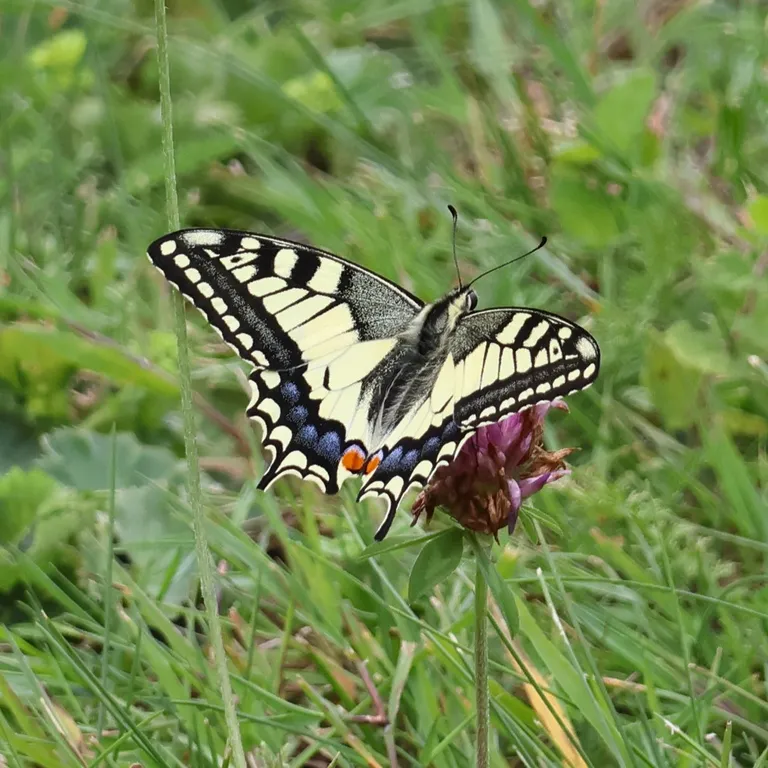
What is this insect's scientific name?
Papilio machaon
